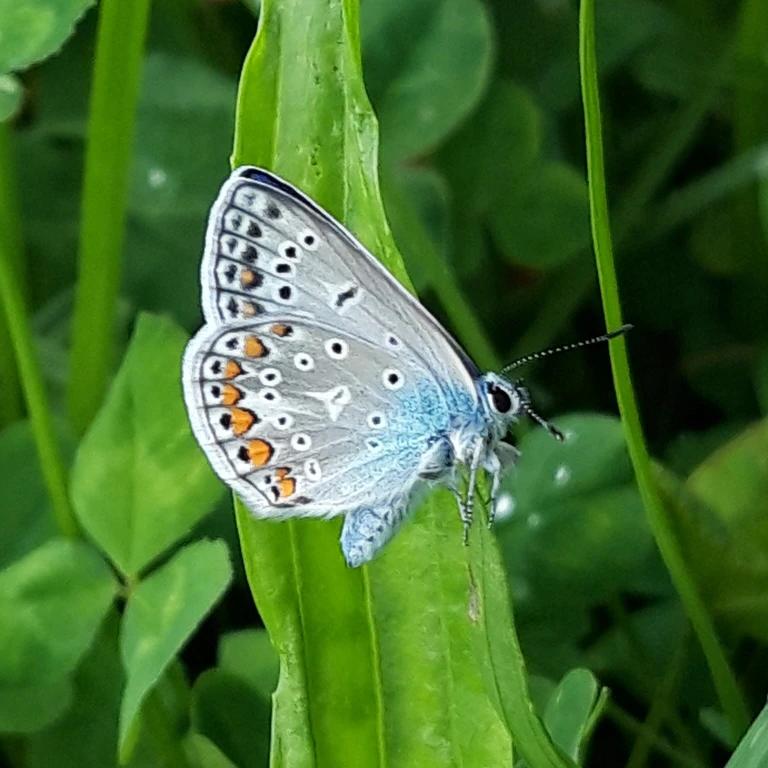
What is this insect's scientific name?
Polyommatus icarus
